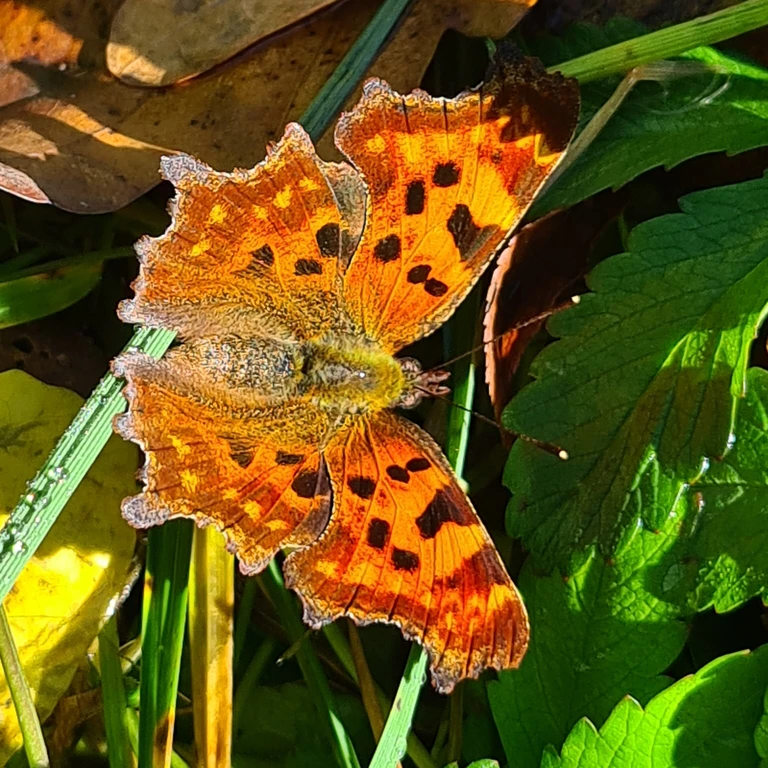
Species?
Polygonia c-album
